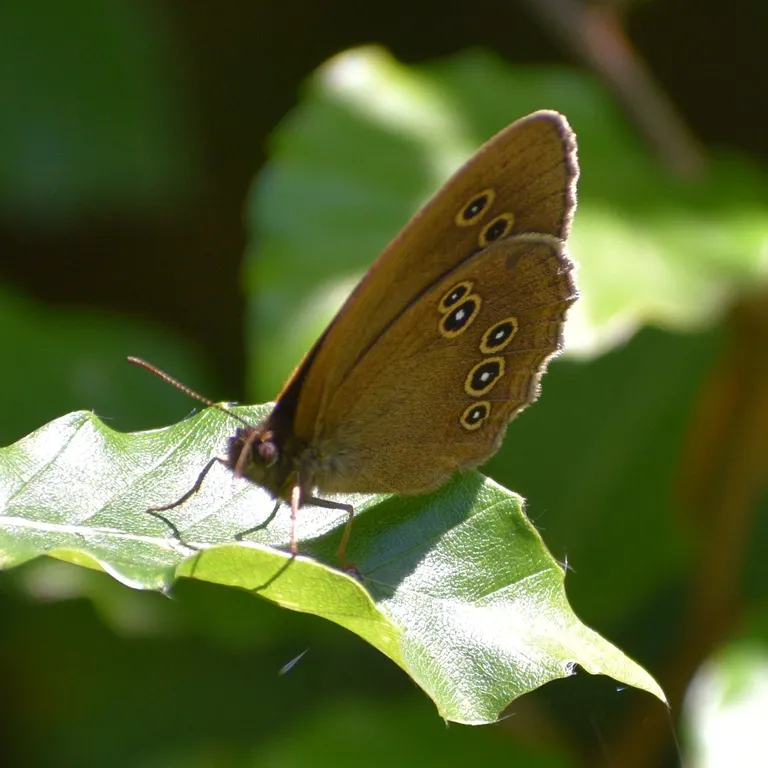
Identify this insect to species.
Aphantopus hyperantus
